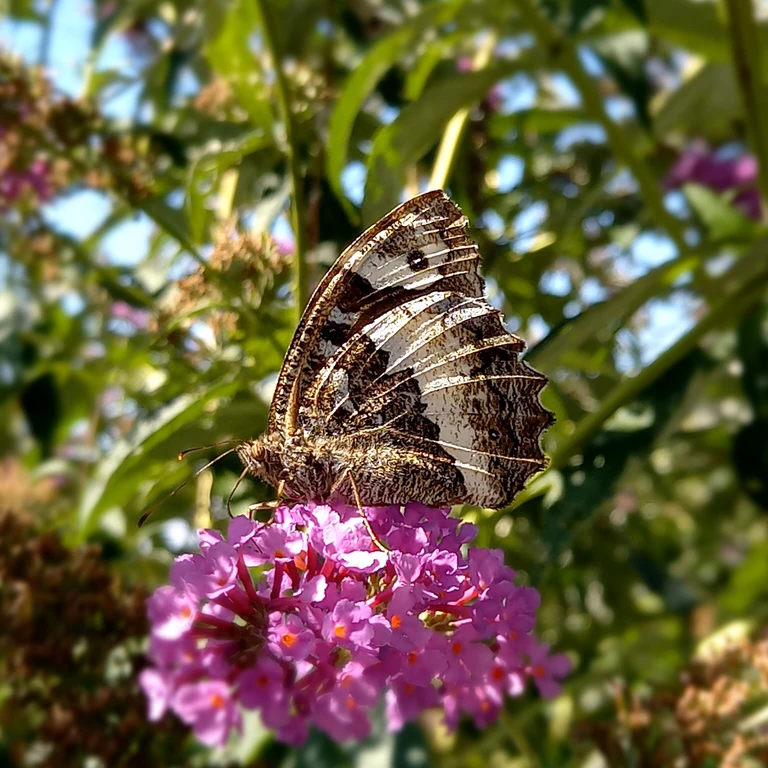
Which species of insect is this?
Brintesia circe
